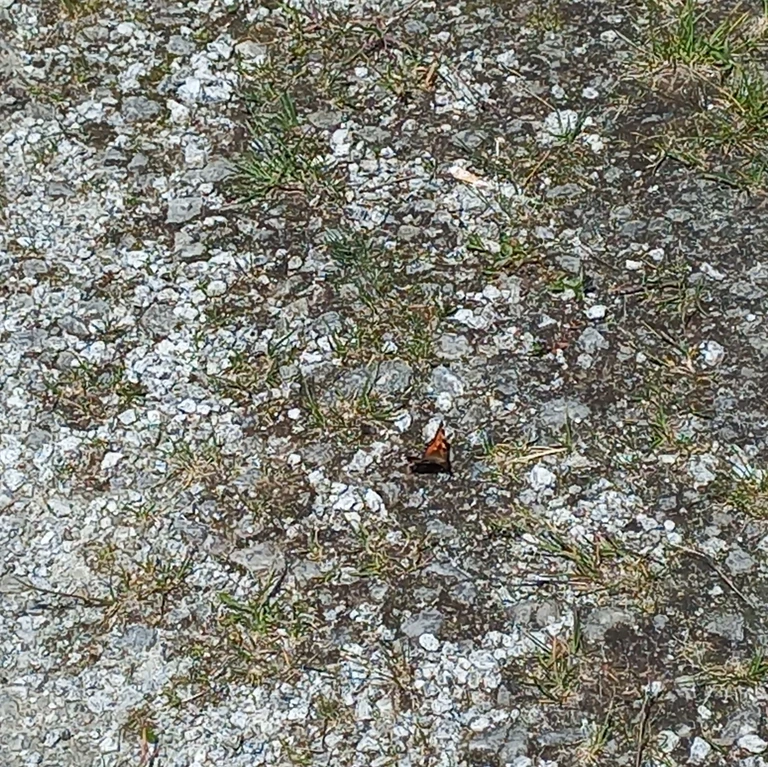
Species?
Aglais urticae
